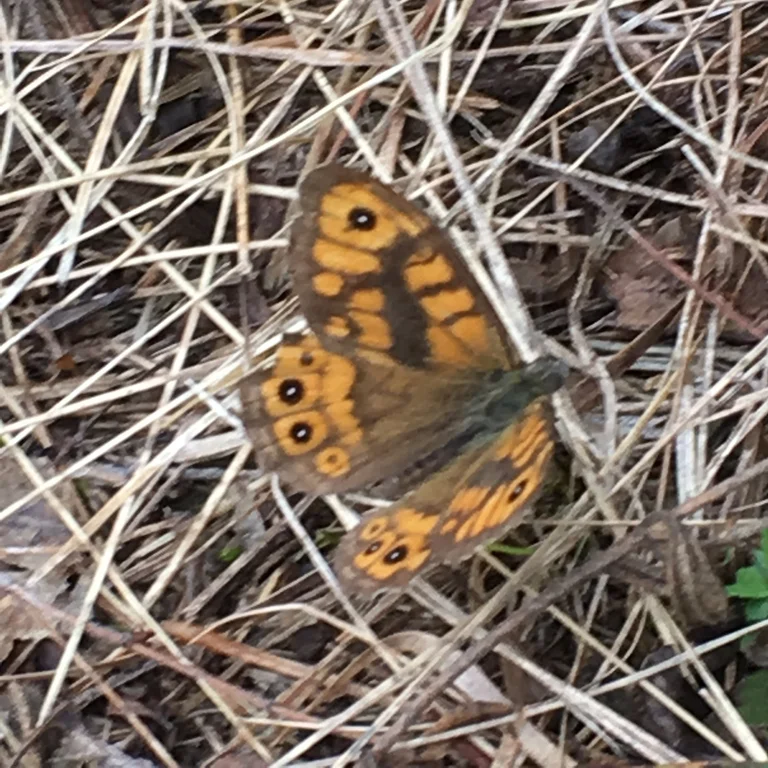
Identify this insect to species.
Lasiommata megera (also Pararge megera)
